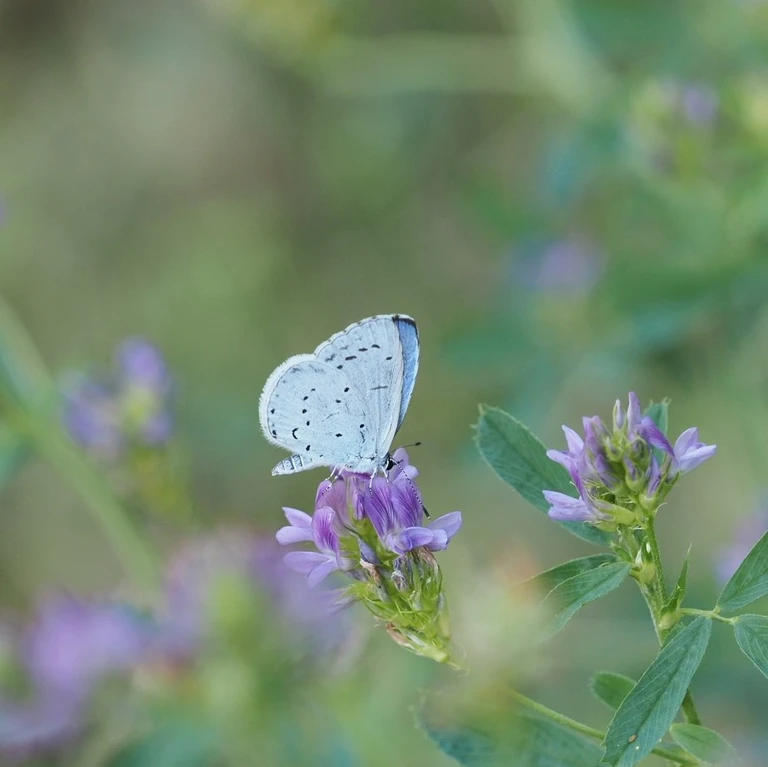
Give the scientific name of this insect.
Celastrina argiolus
